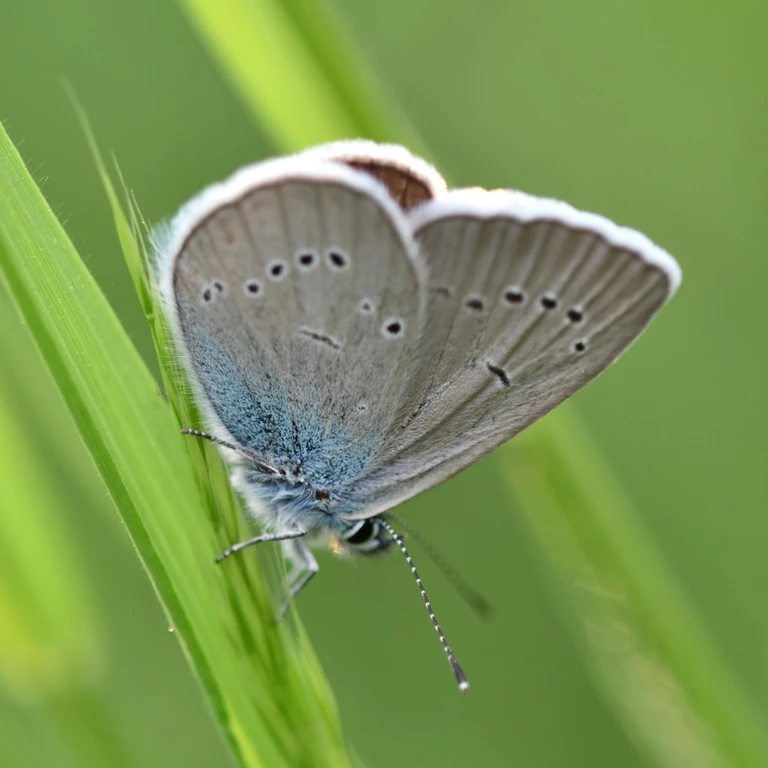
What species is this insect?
Cyaniris semiargus
